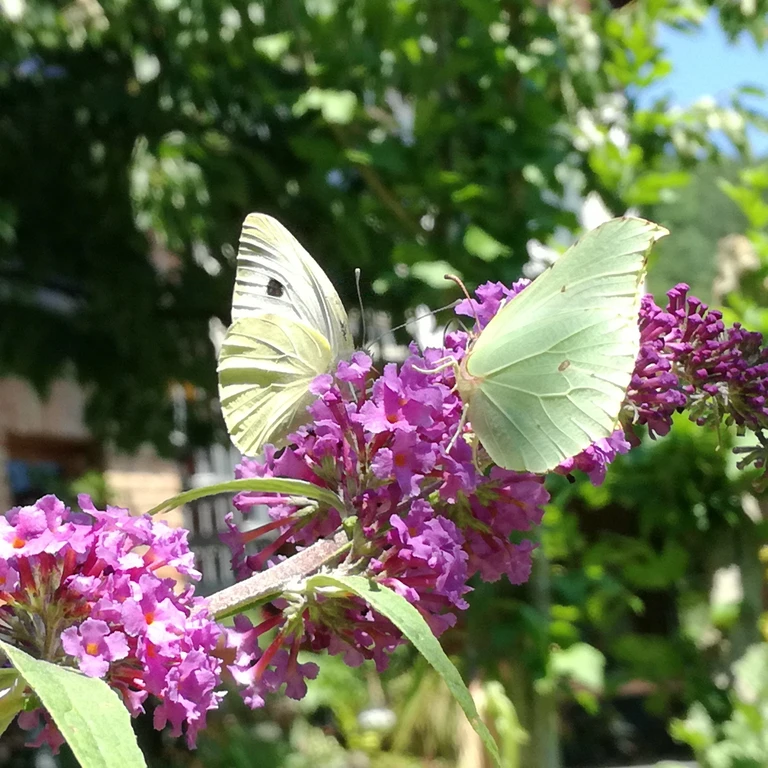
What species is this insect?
Gonepteryx rhamni
